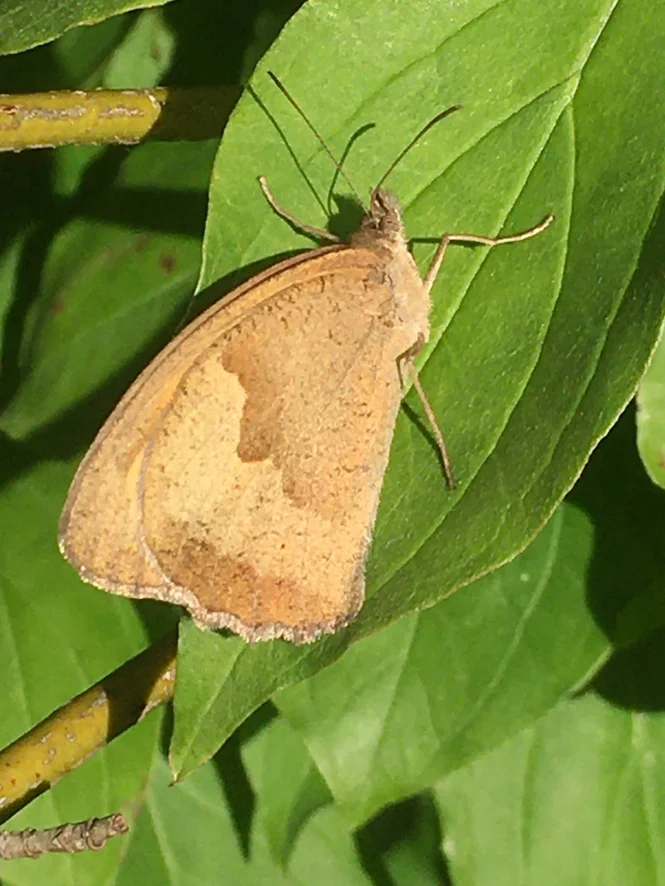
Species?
Maniola jurtina
